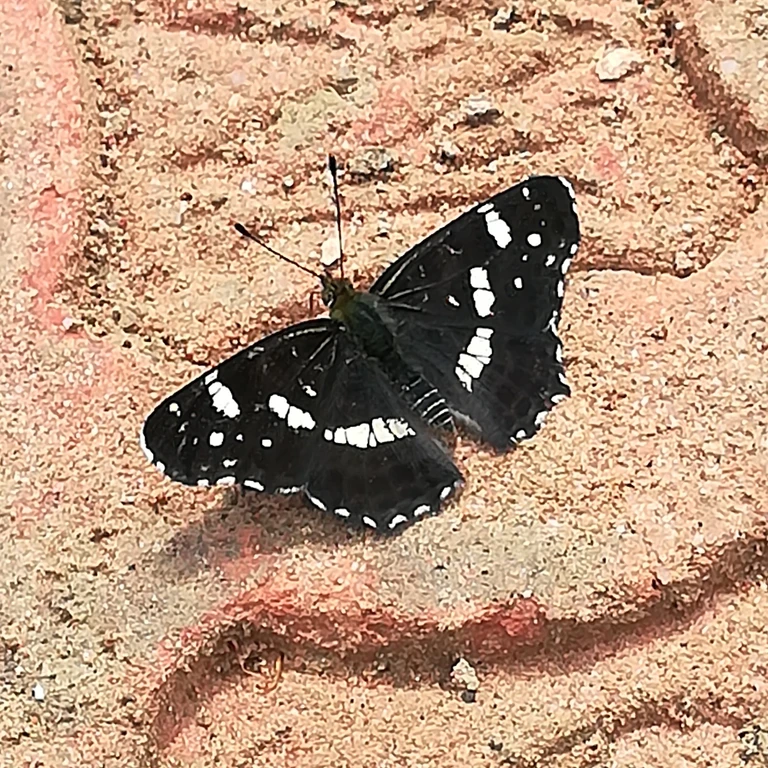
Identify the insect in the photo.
Araschnia levana
